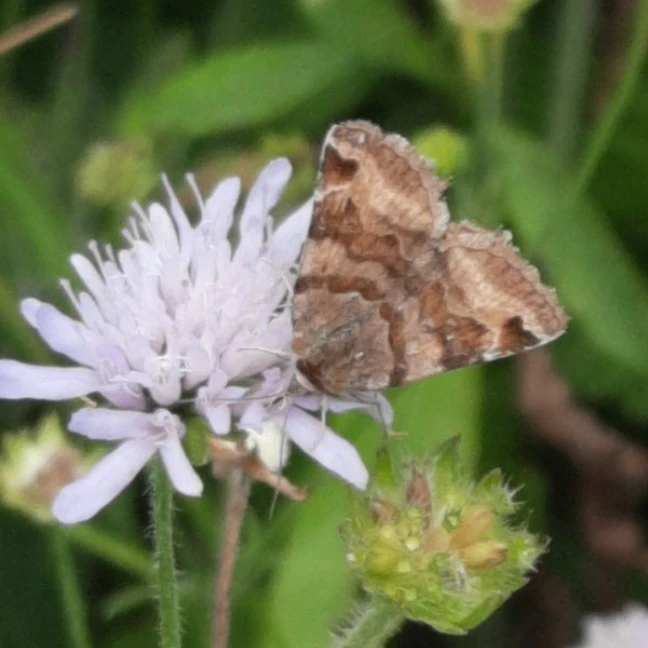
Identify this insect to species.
Euclidia glyphica
